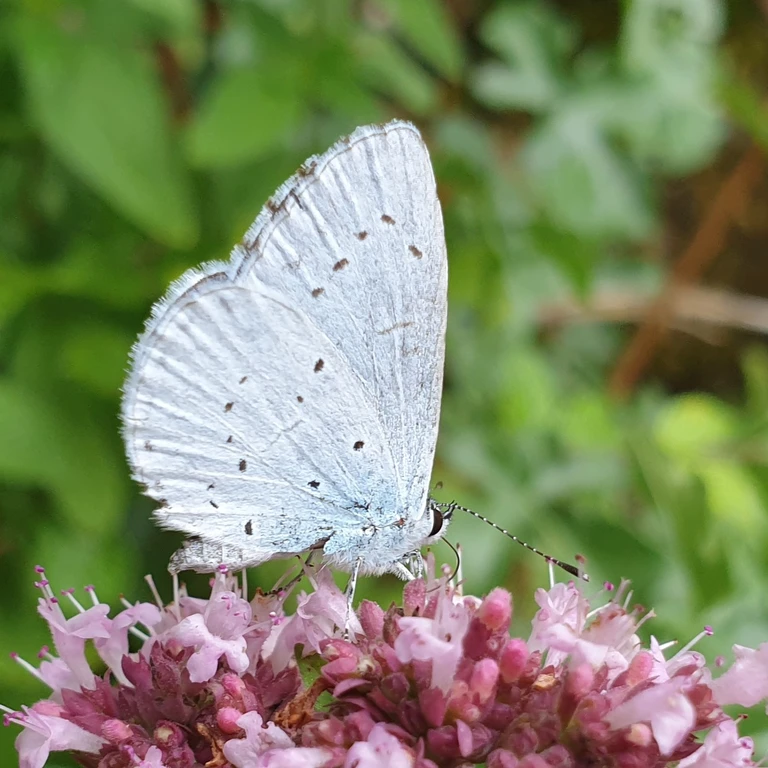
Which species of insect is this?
Celastrina argiolus
